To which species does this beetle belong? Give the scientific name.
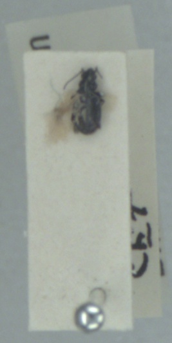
Bembidion minimum
